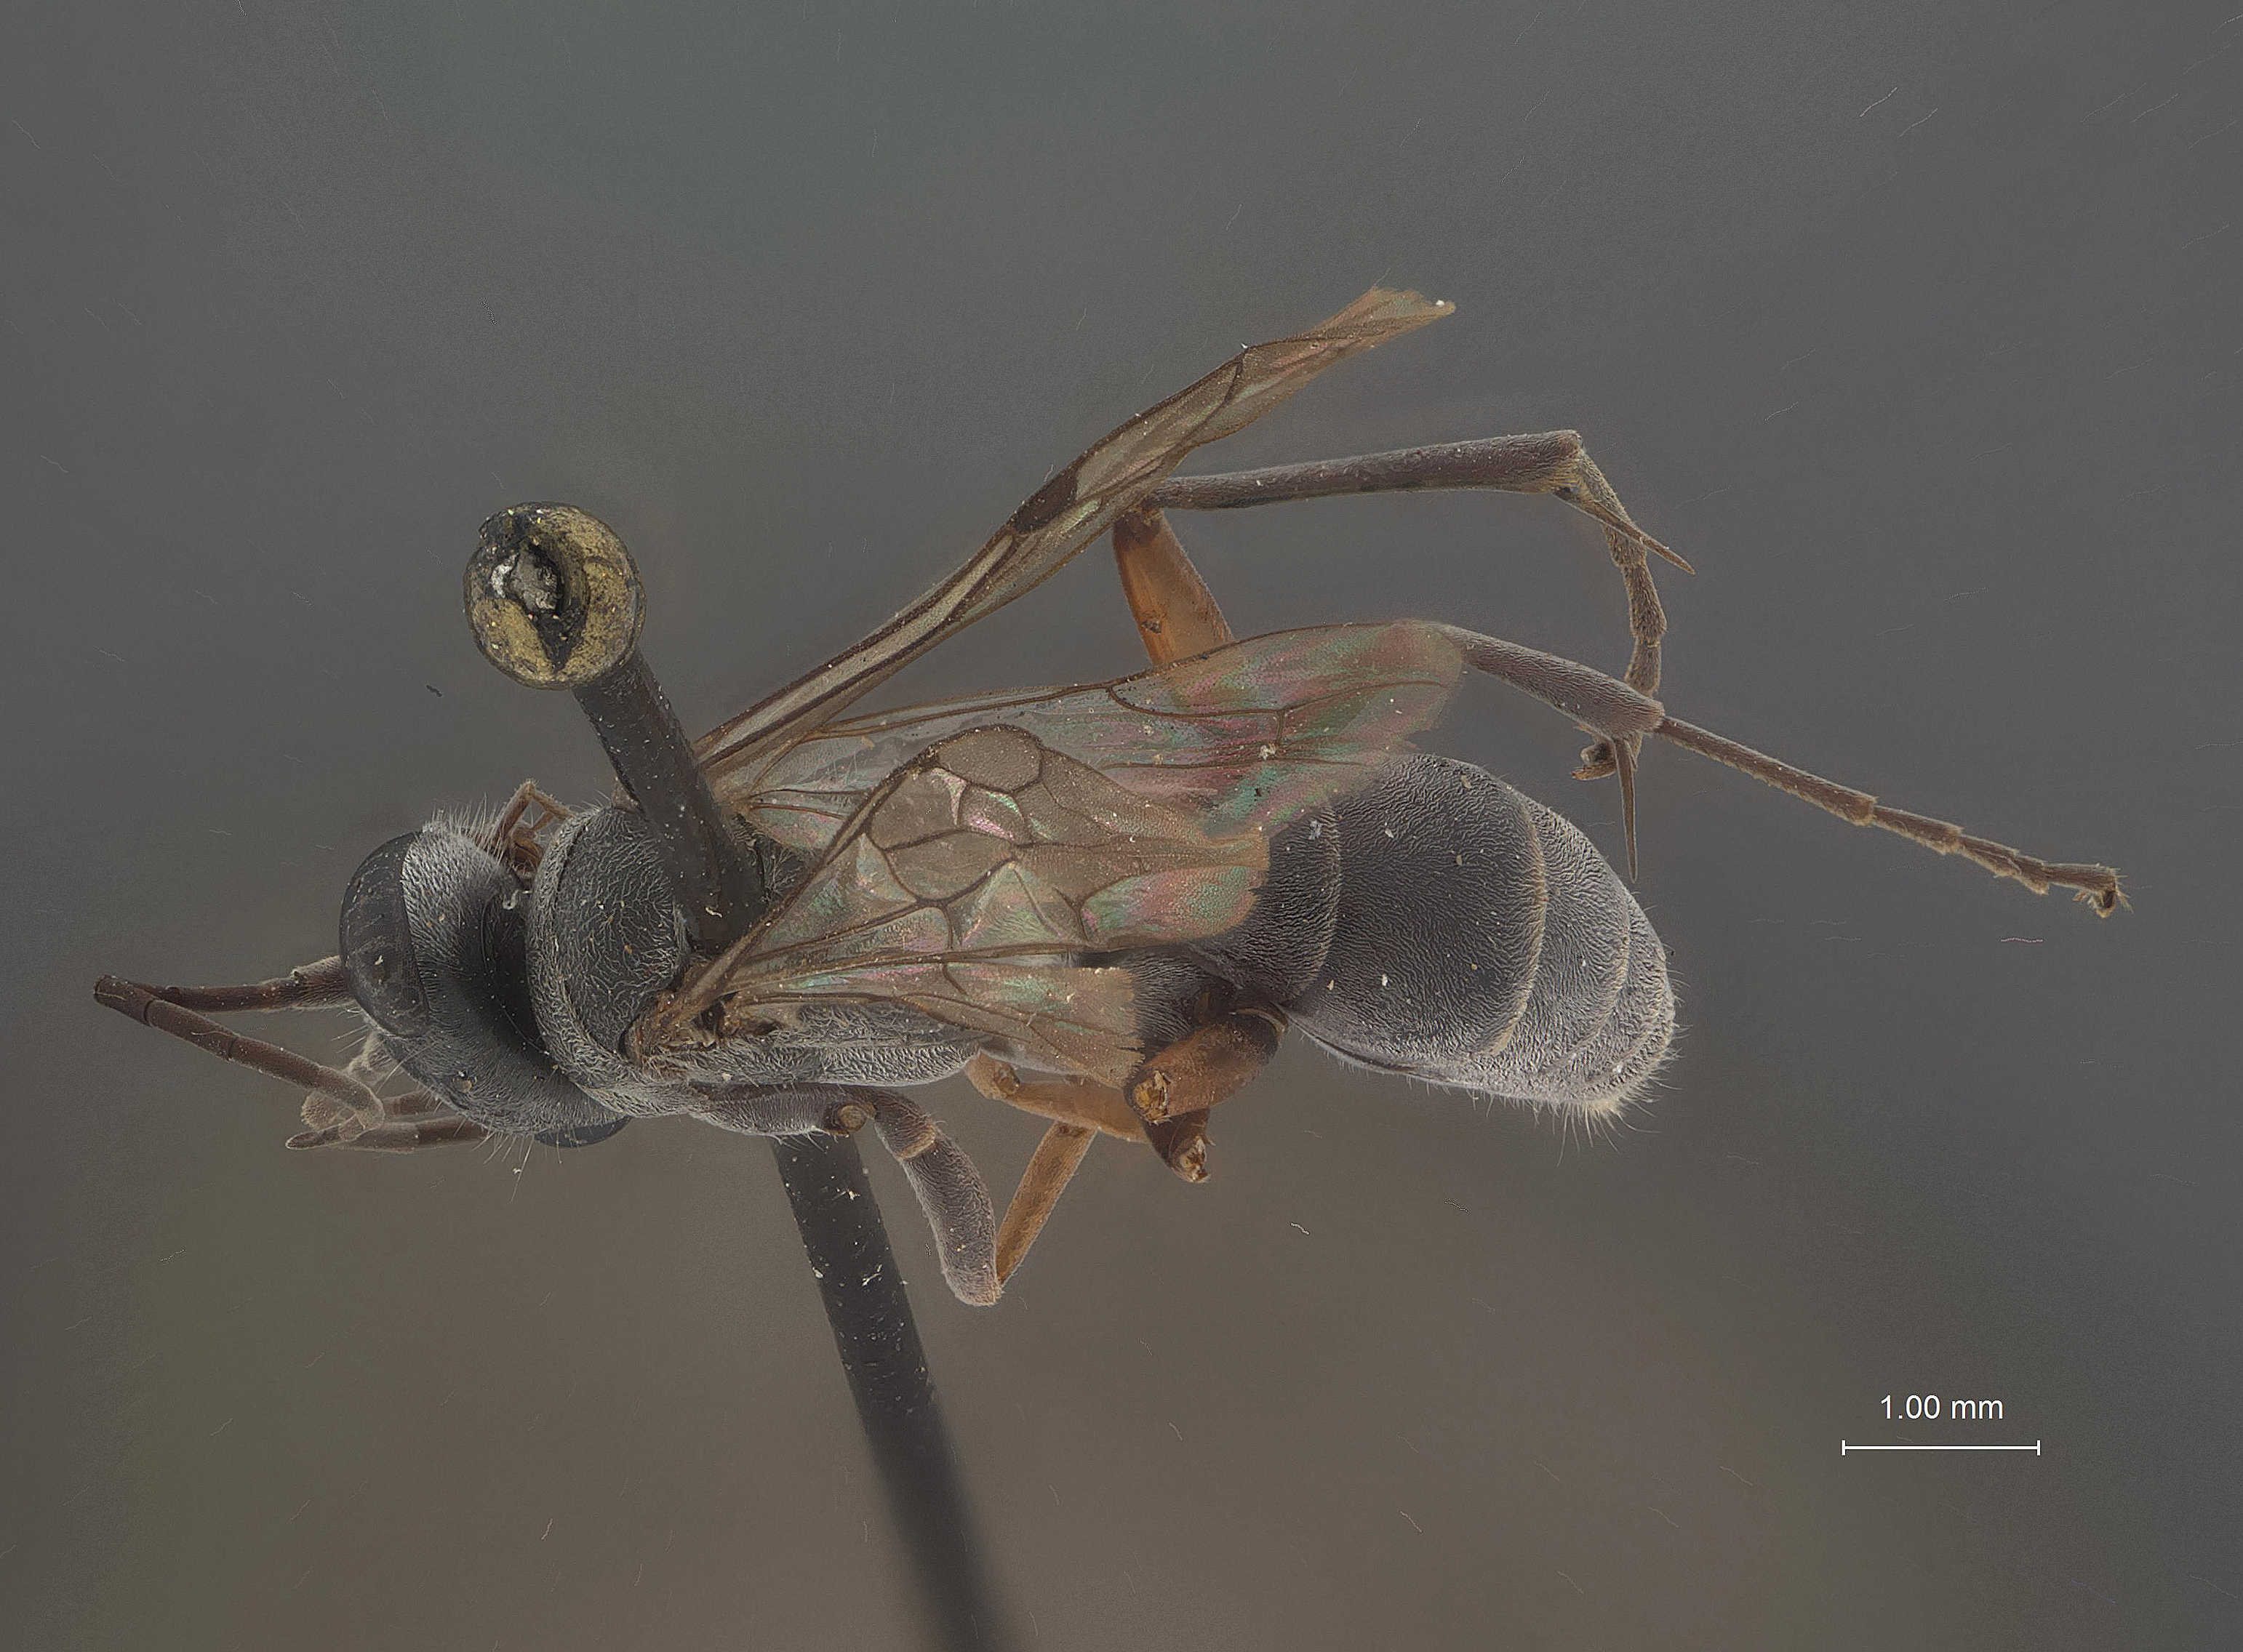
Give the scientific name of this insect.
Pseudagenia rufofemorata
